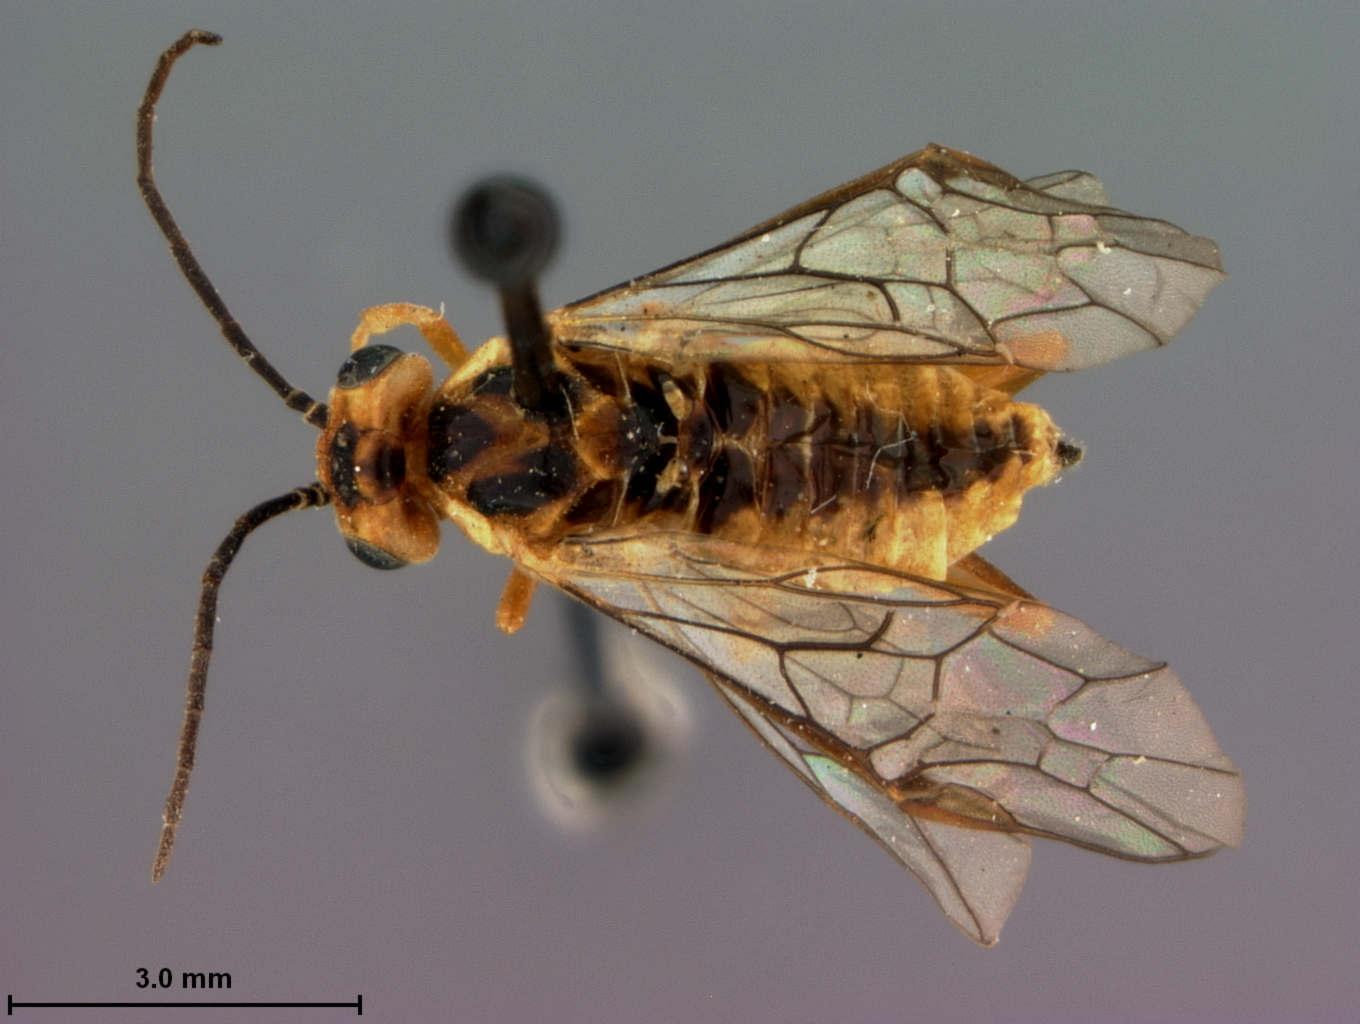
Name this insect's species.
Pteronidea mendicana
